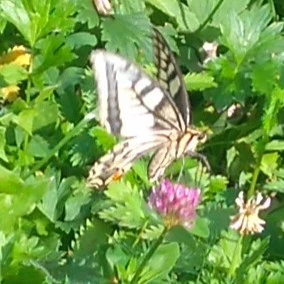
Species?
Papilio machaon
